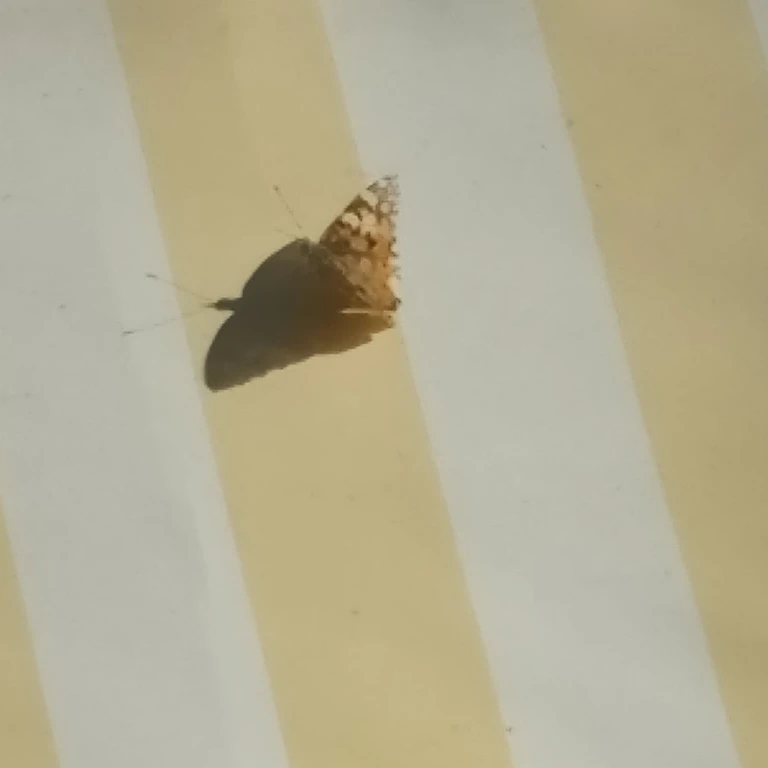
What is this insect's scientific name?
Vanessa cardui
